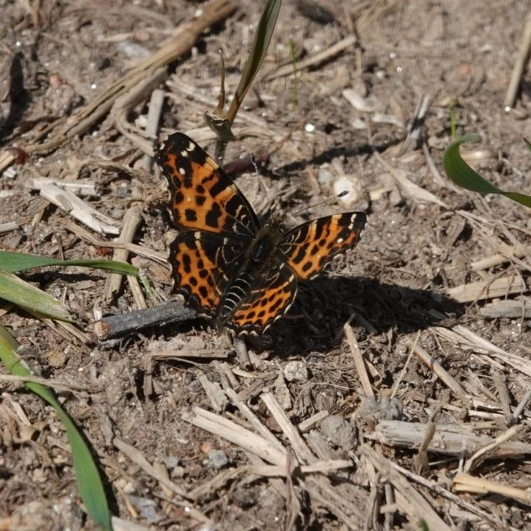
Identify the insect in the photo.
Araschnia levana
